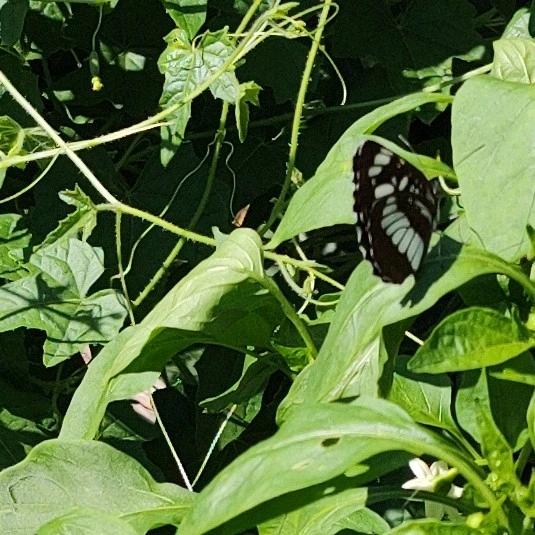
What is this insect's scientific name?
Neptis rivularis
